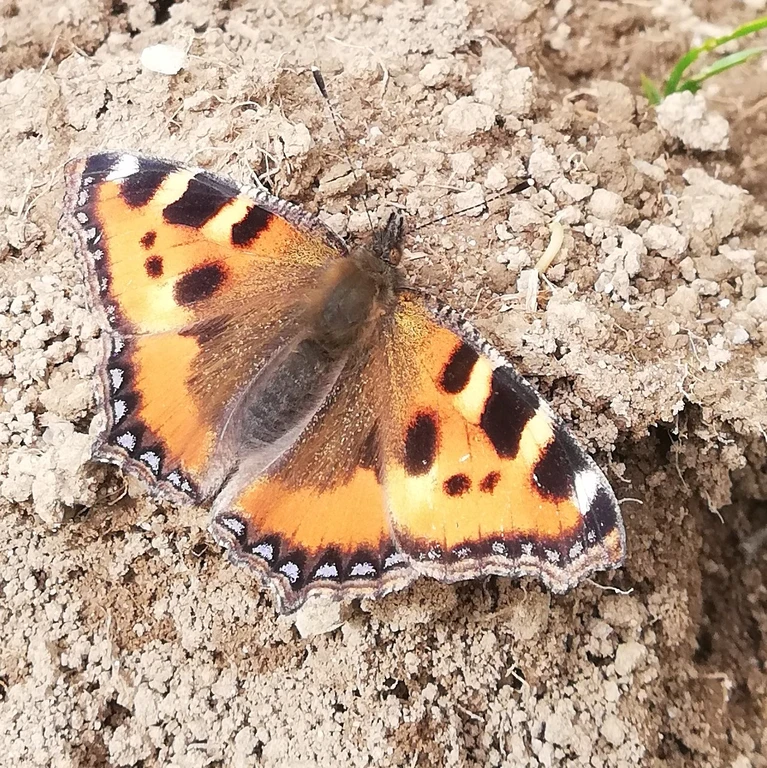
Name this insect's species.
Aglais urticae
